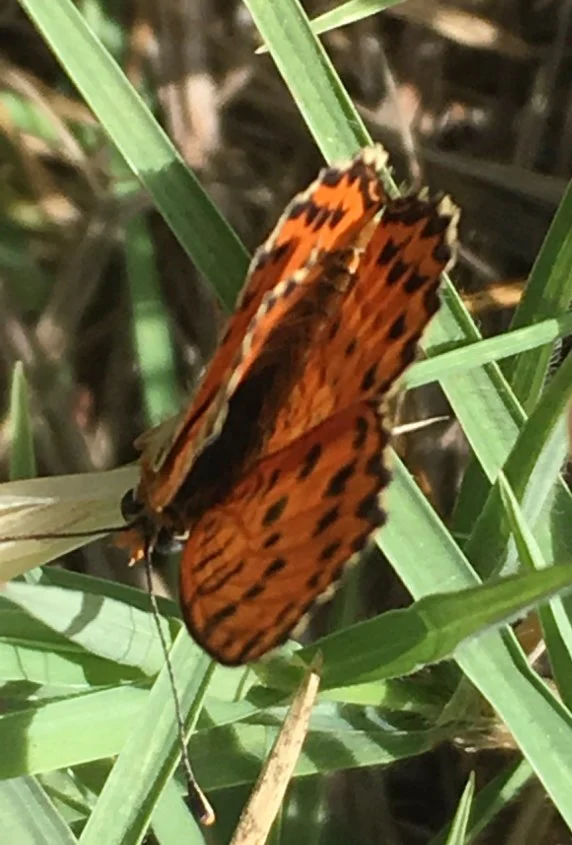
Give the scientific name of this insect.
Melitaea didyma
